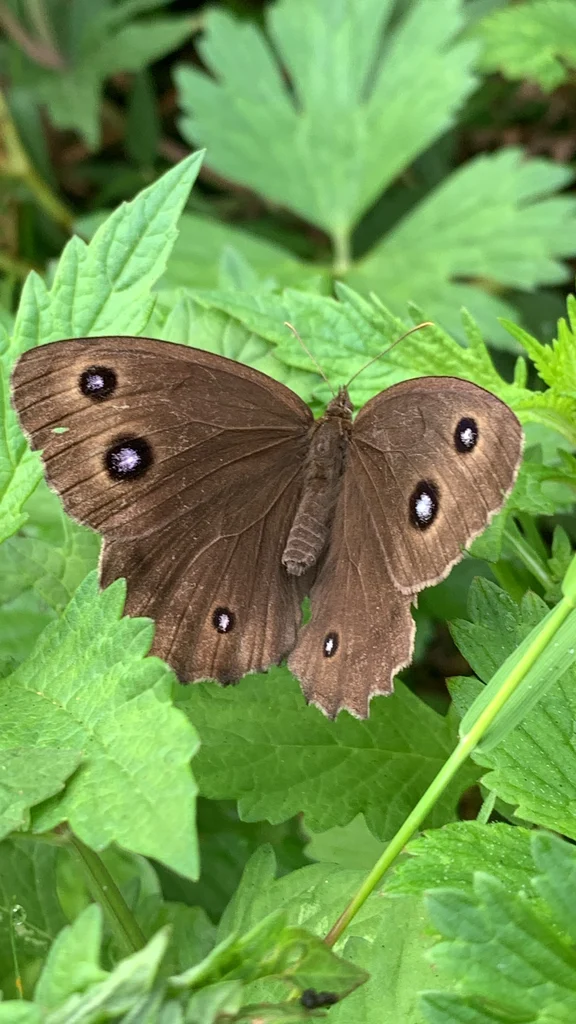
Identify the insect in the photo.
Minois dryas
